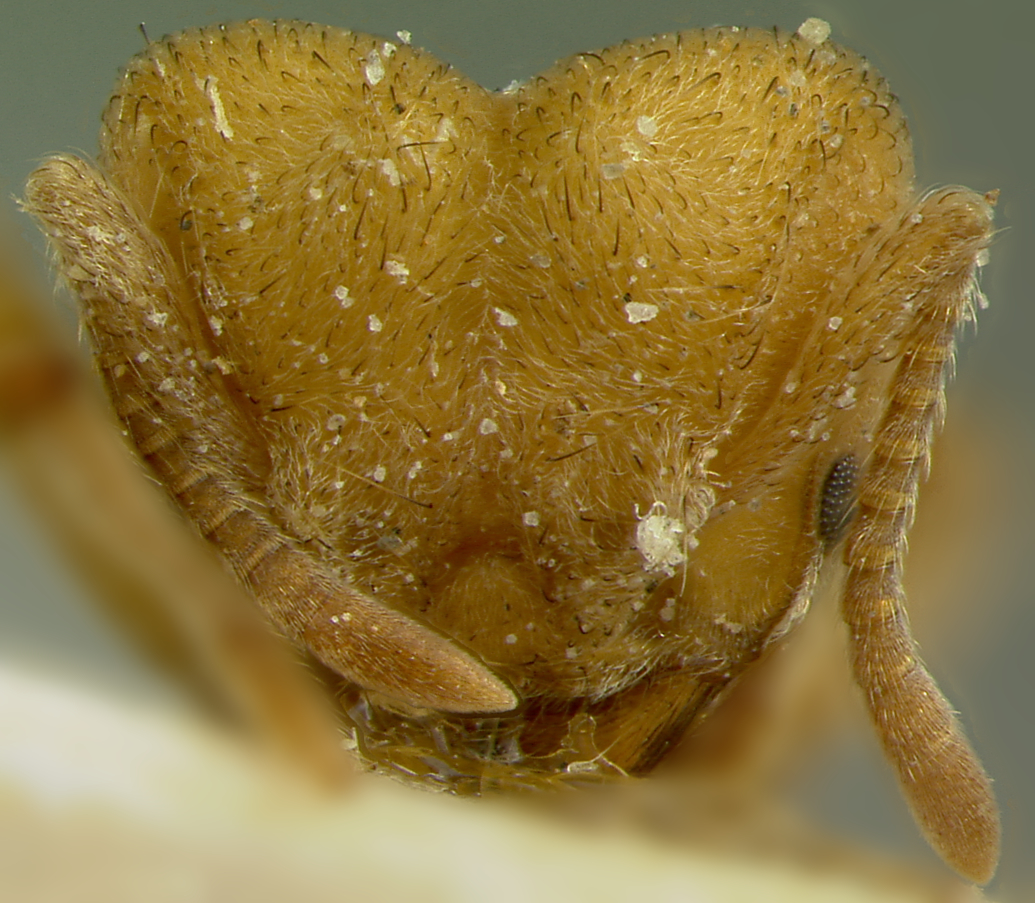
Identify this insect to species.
Sericomyrmex harekulli
